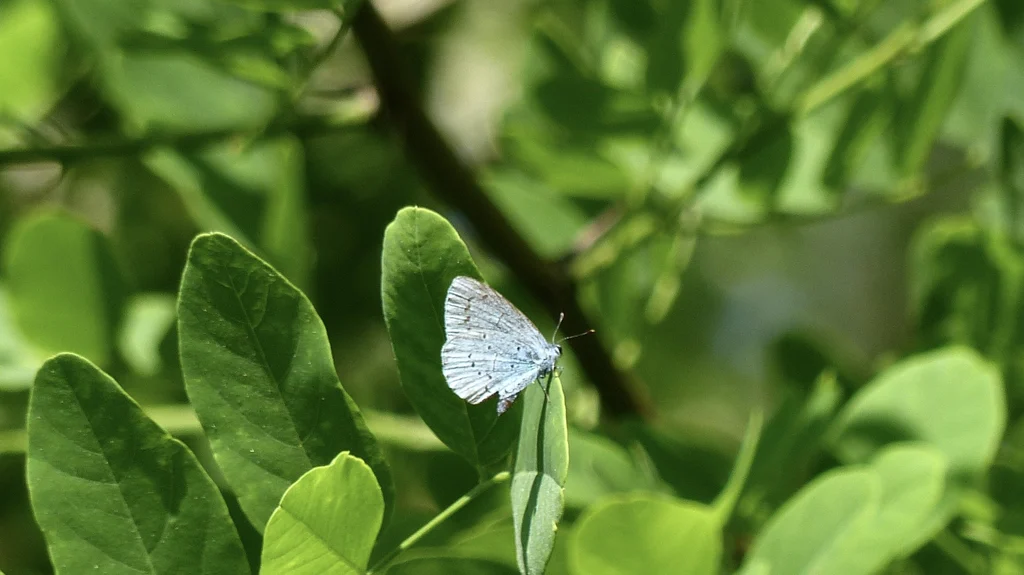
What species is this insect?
Celastrina argiolus
